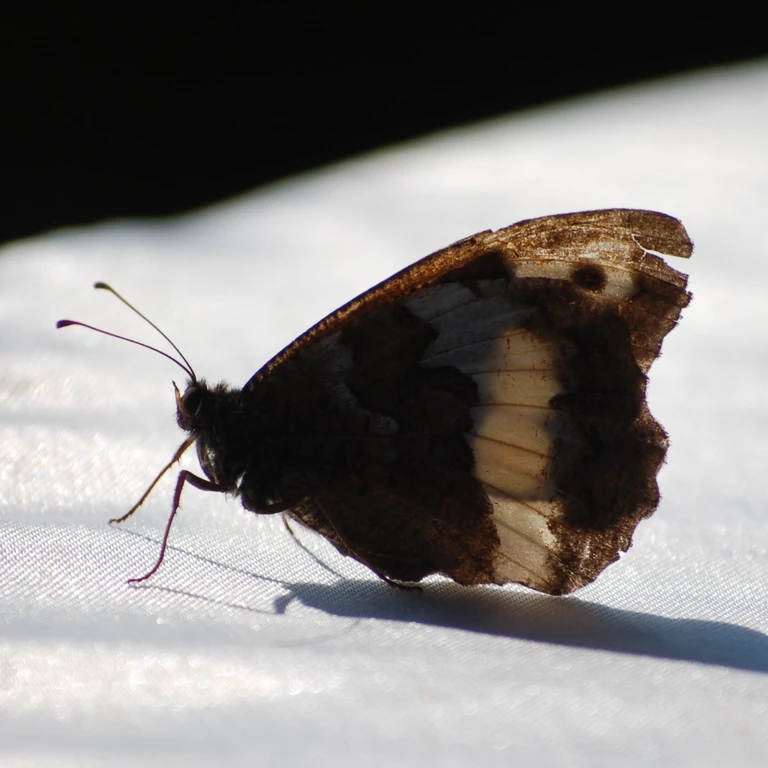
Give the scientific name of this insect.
Brintesia circe
